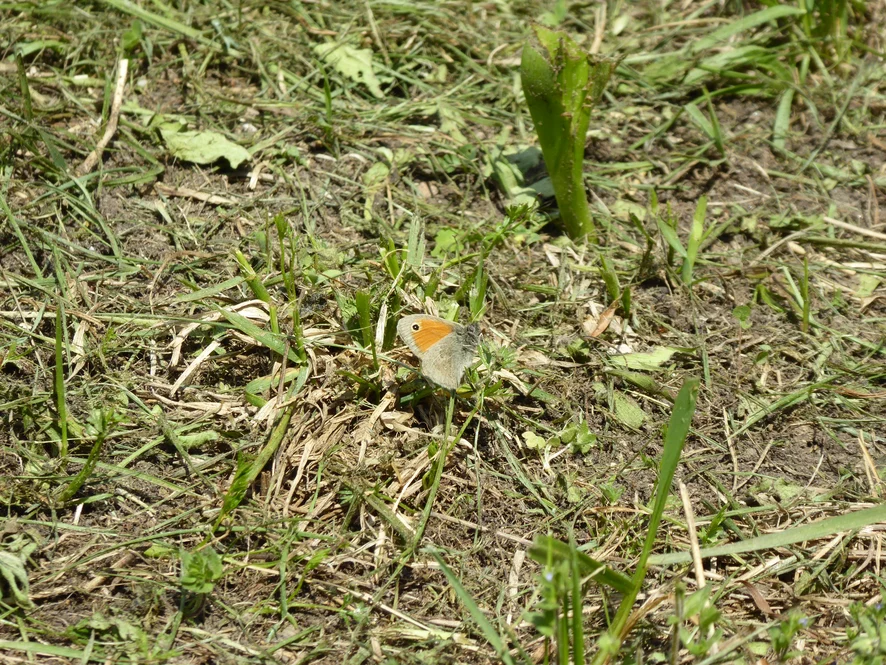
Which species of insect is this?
Coenonympha pamphilus
